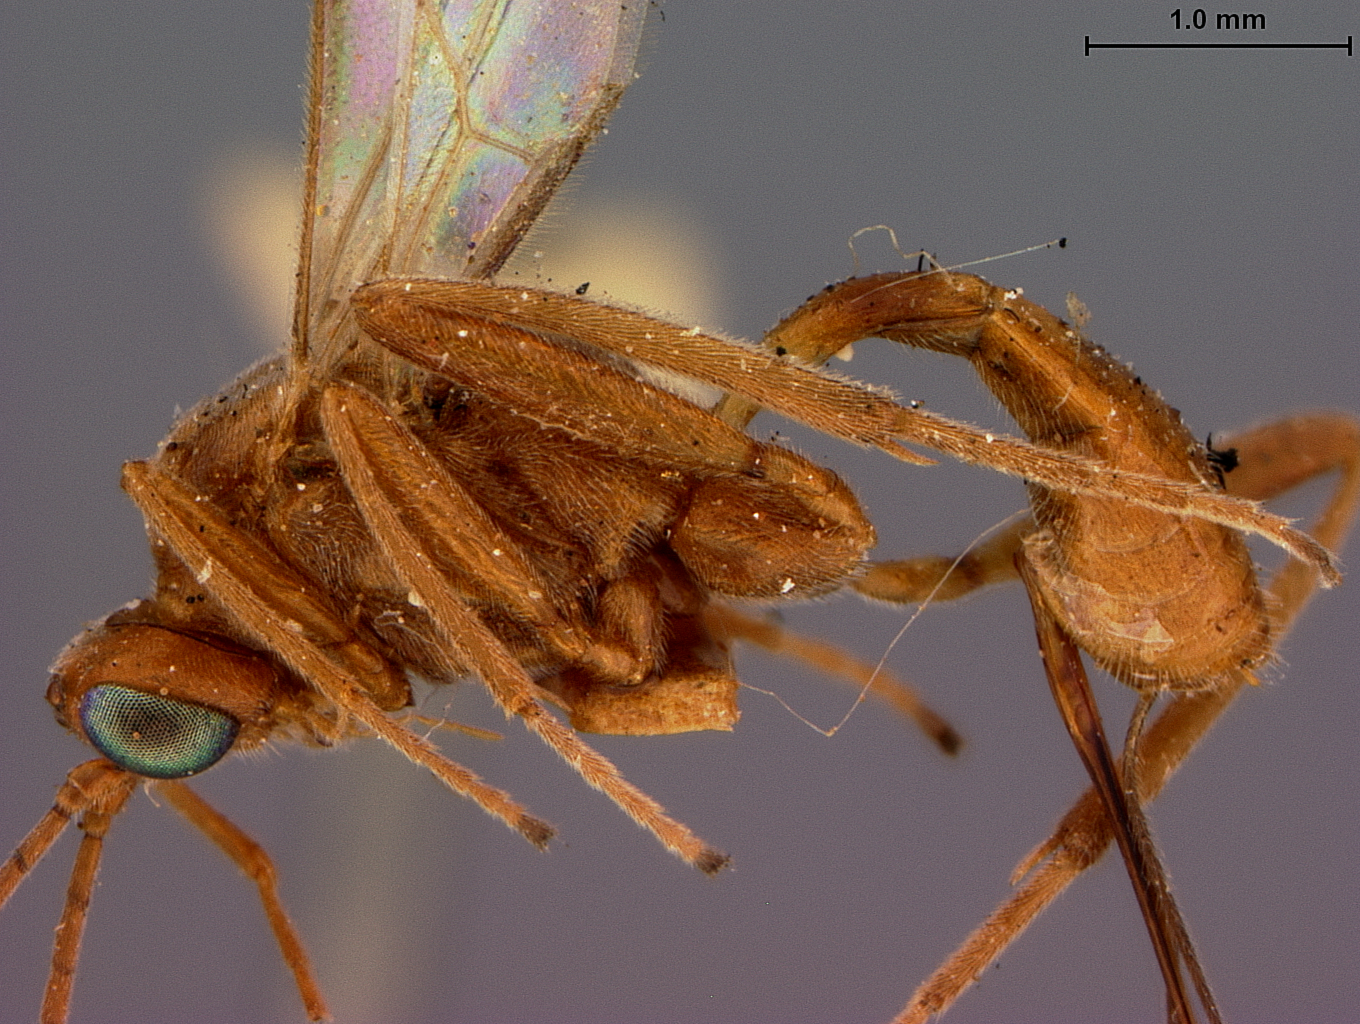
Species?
Meteorus arizonensis
